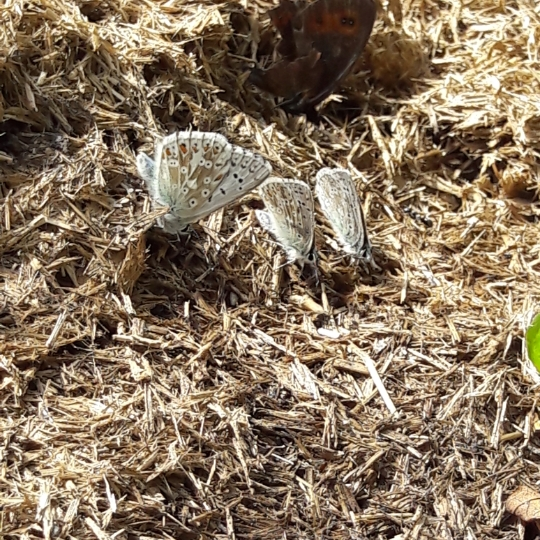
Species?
Lysandra coridon
